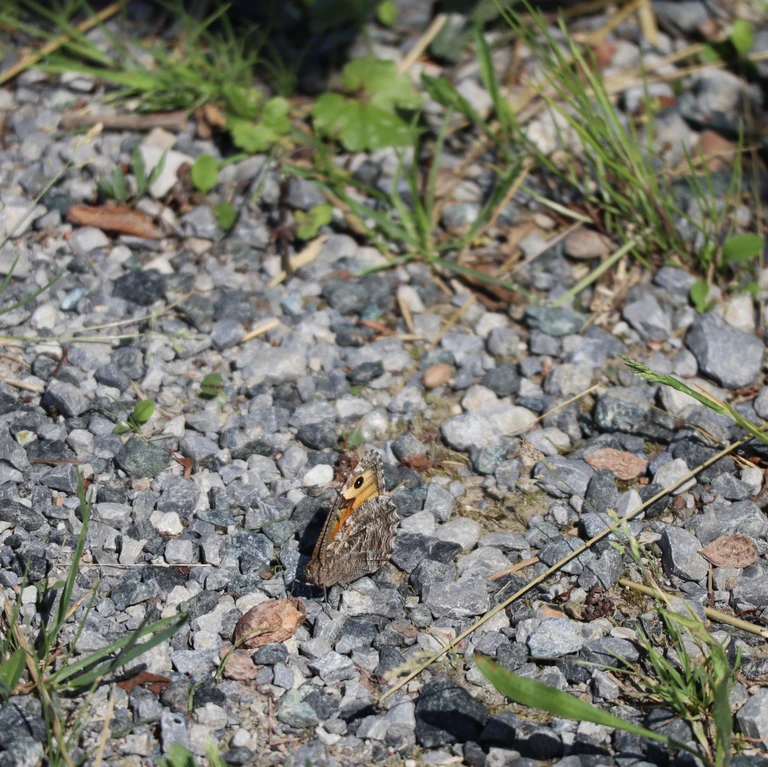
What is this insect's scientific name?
Hipparchia semele
